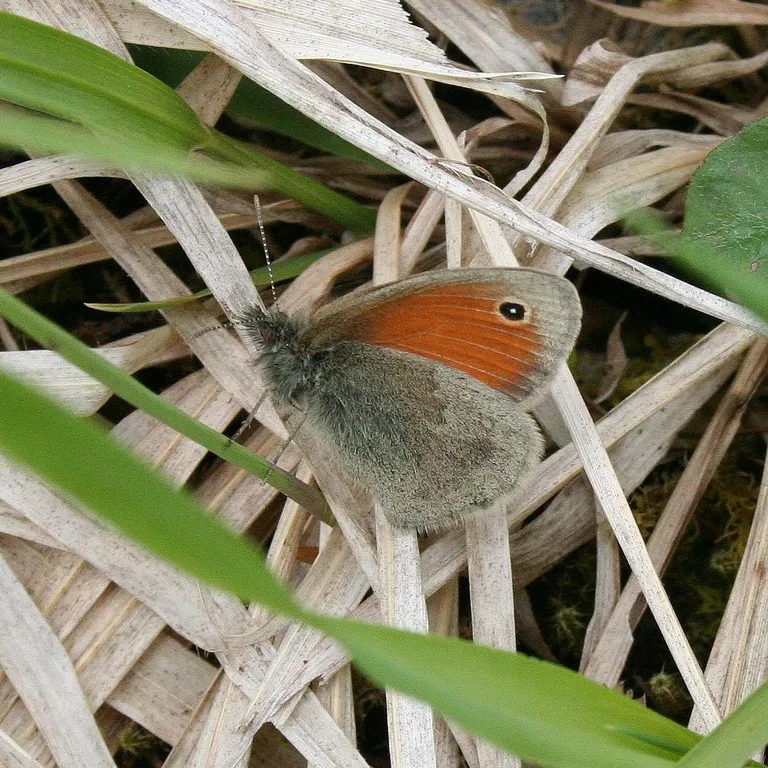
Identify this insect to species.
Coenonympha pamphilus
